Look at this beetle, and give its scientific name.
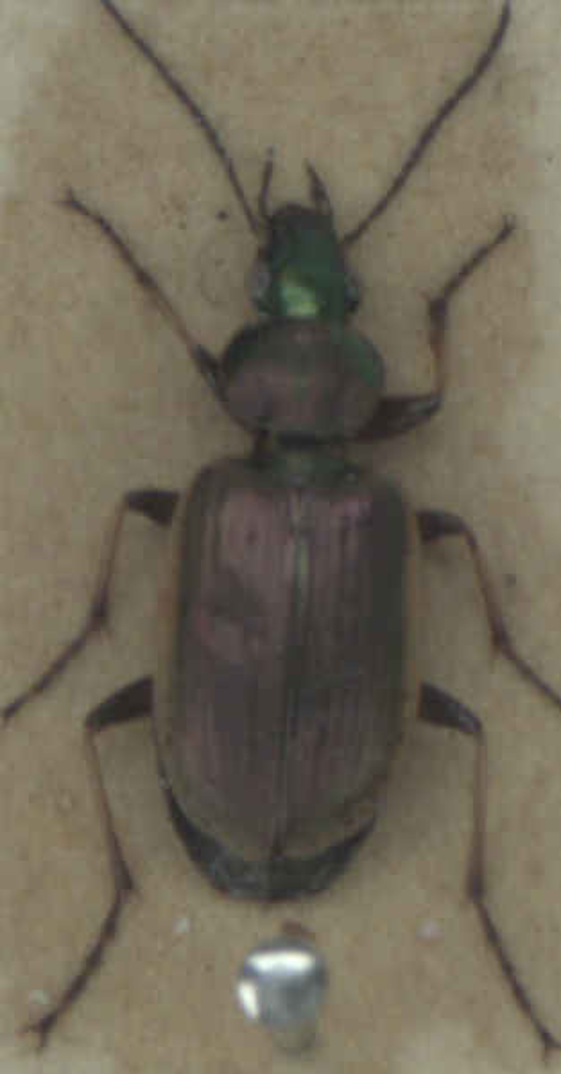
Agonum marginatum
